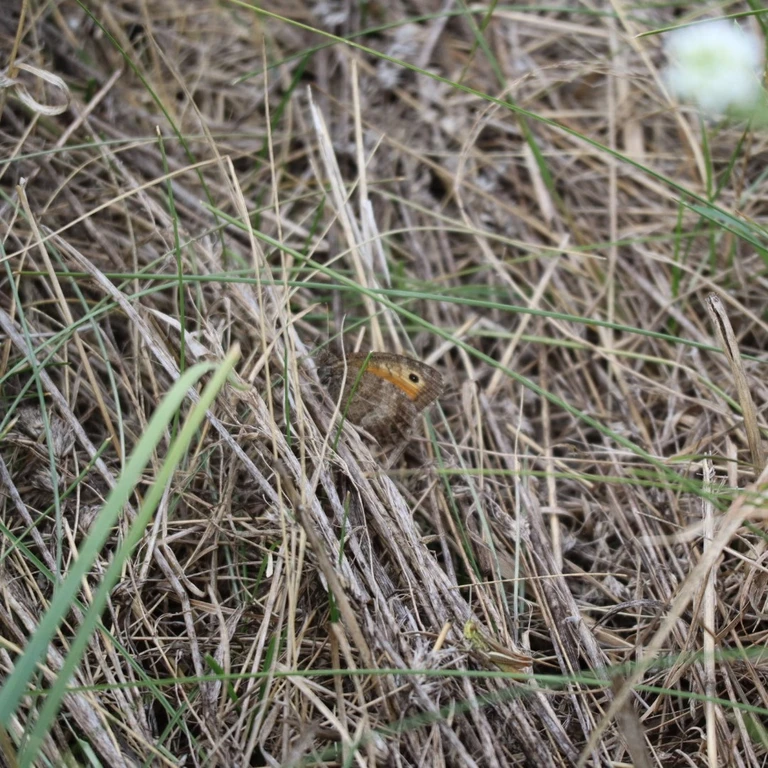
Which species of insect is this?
Arethusana arethusa
